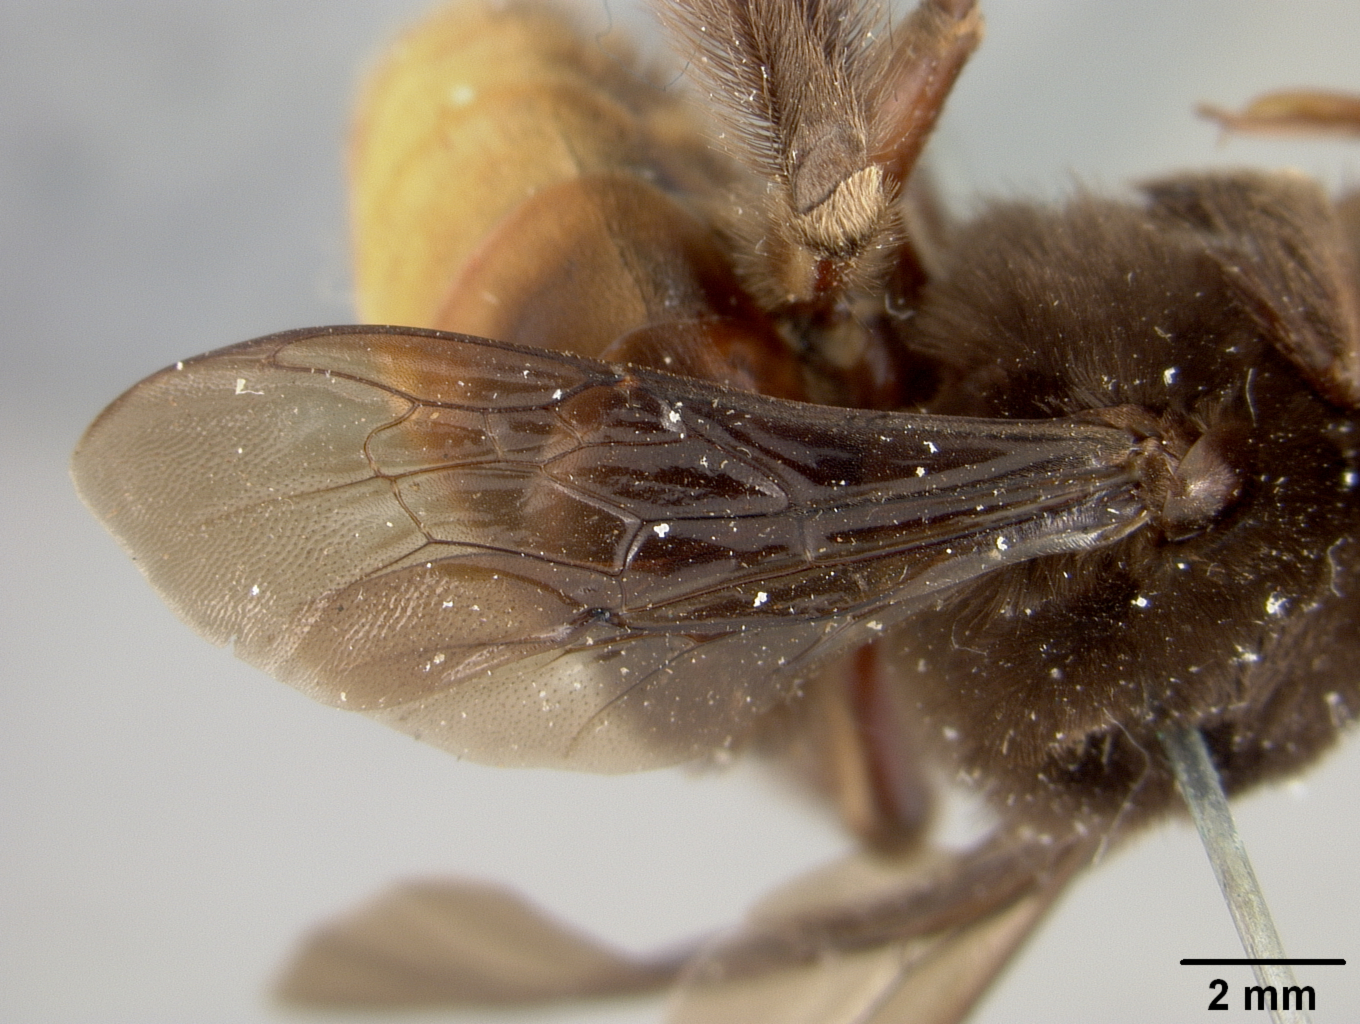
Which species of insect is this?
Xenoglossa dugesi
